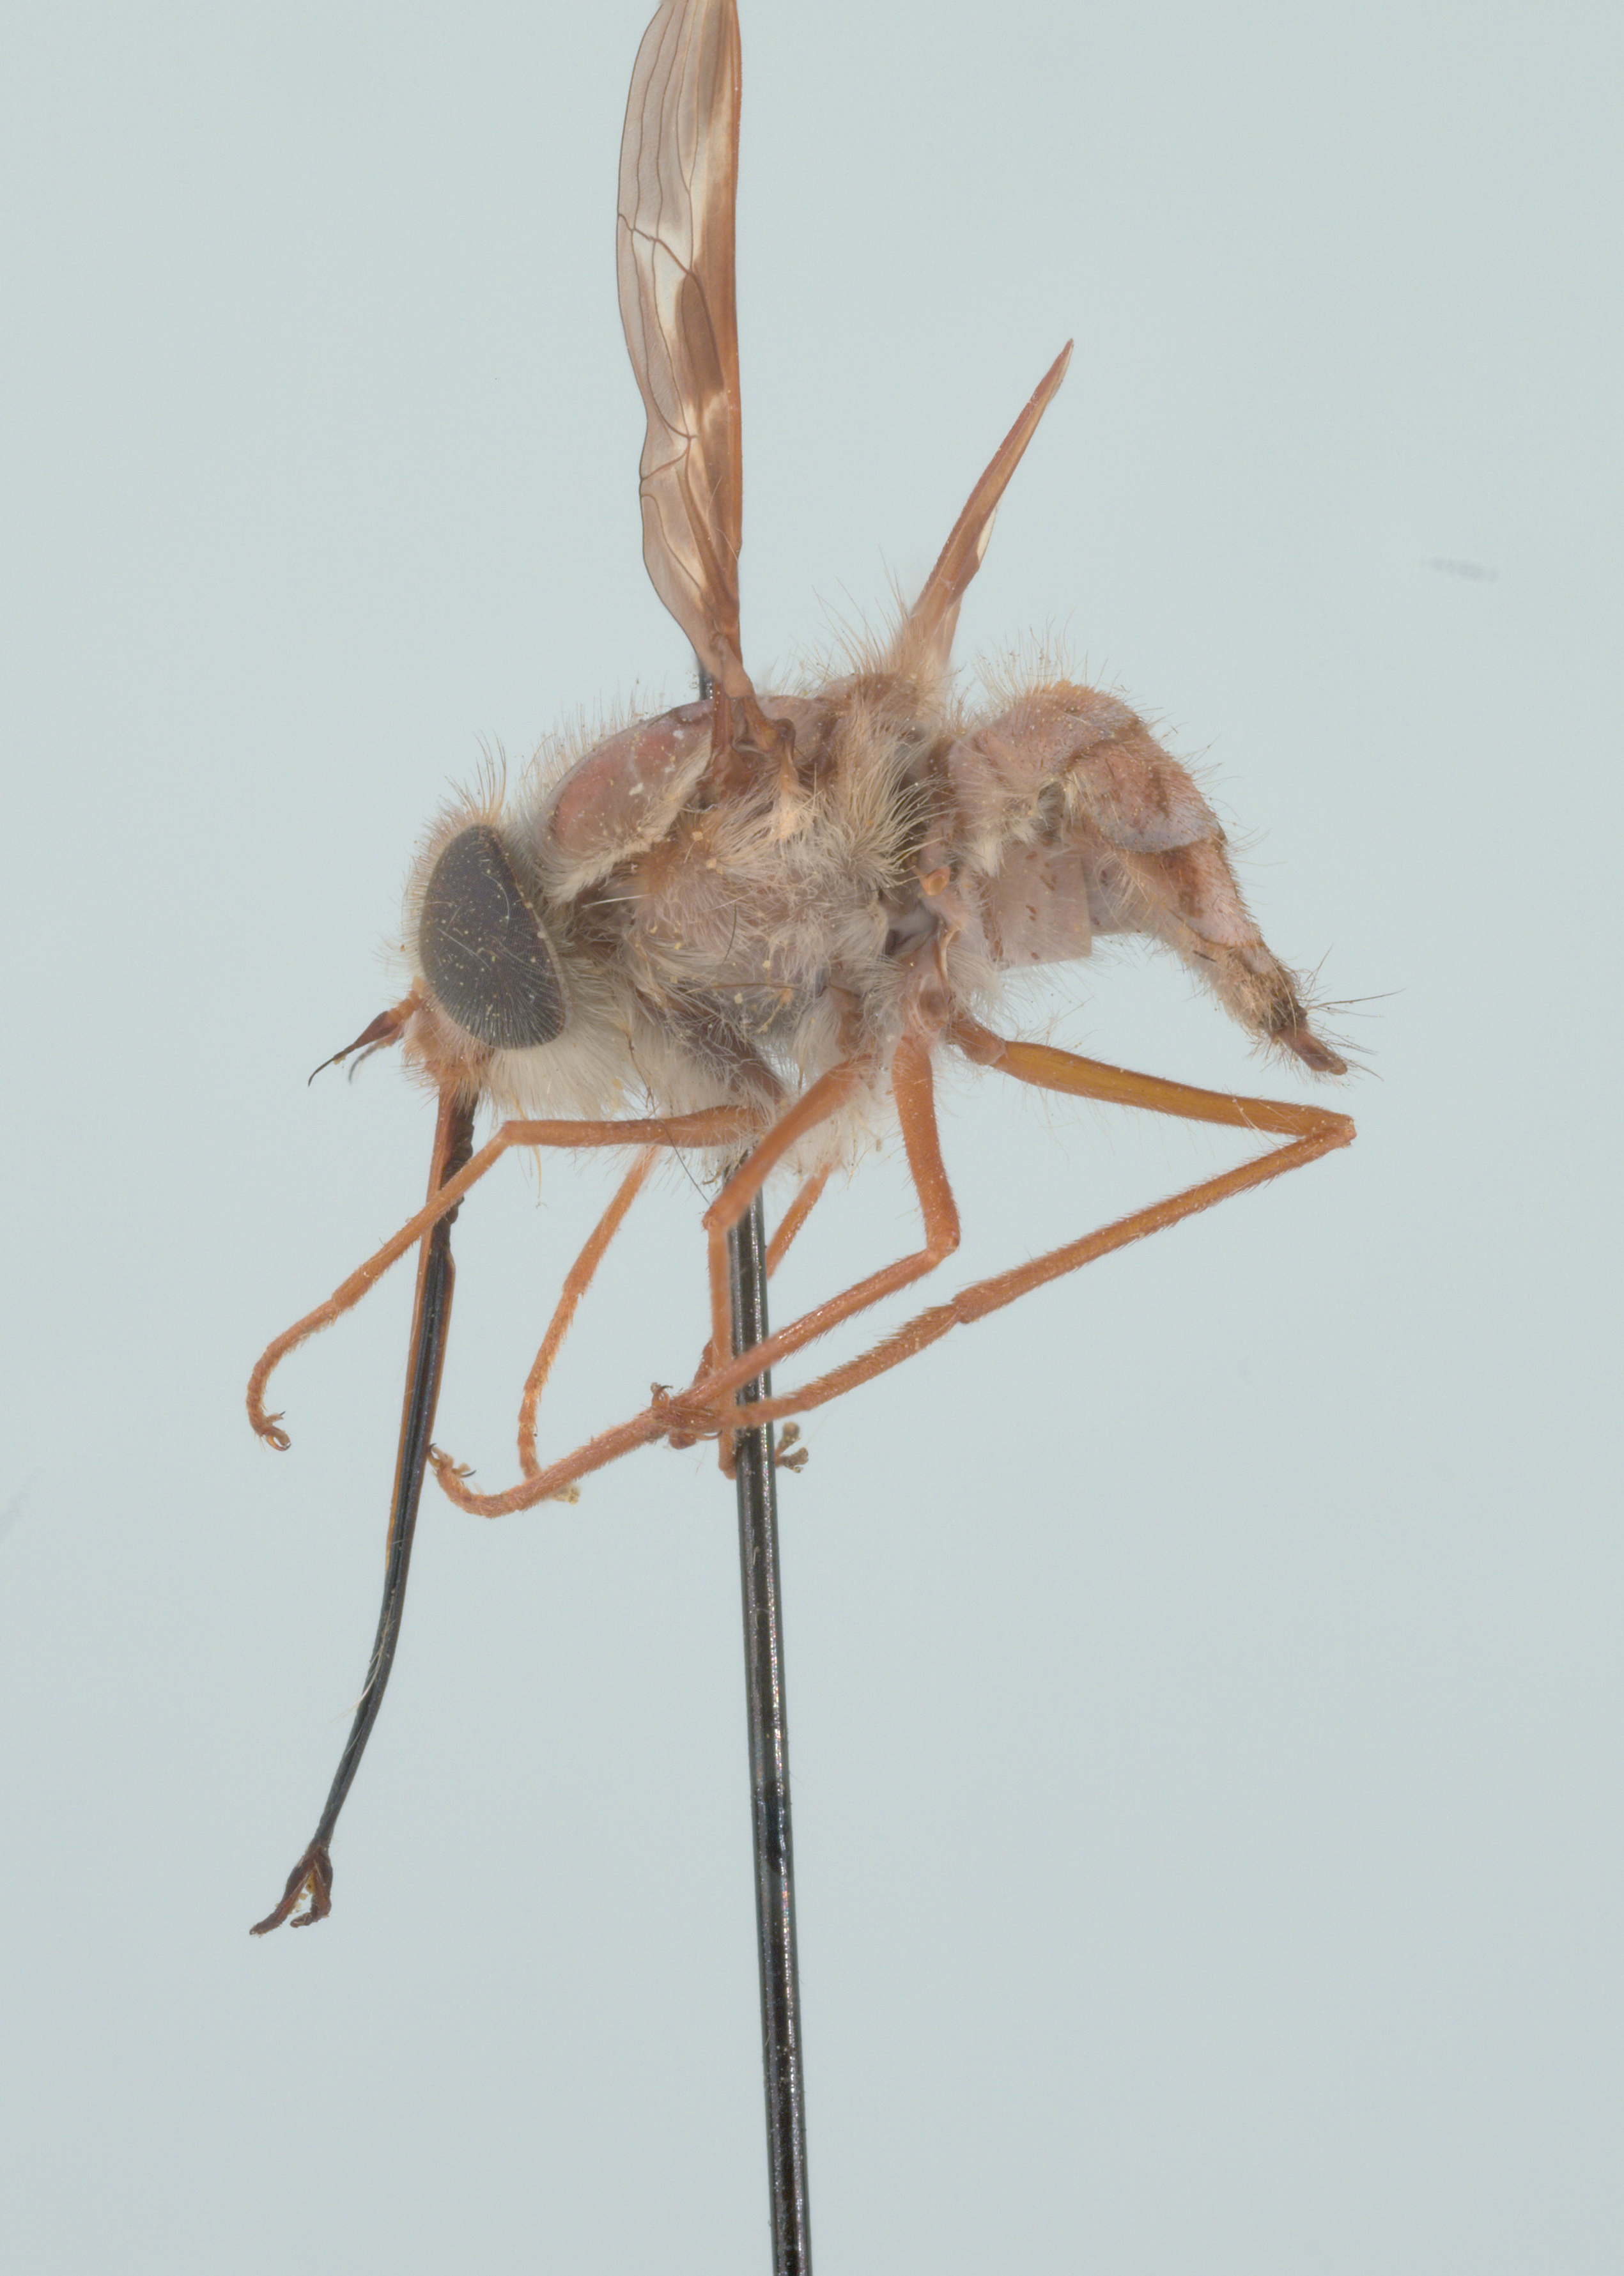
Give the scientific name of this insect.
Hirmoneura nubipennis (also Trichophthalma nubipennis)
